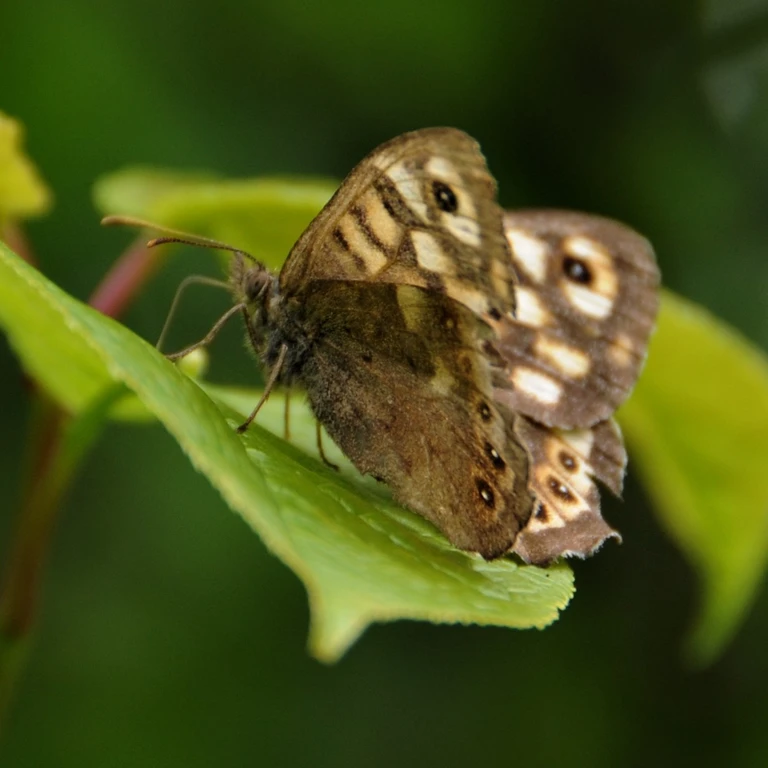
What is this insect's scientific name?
Pararge aegeria
